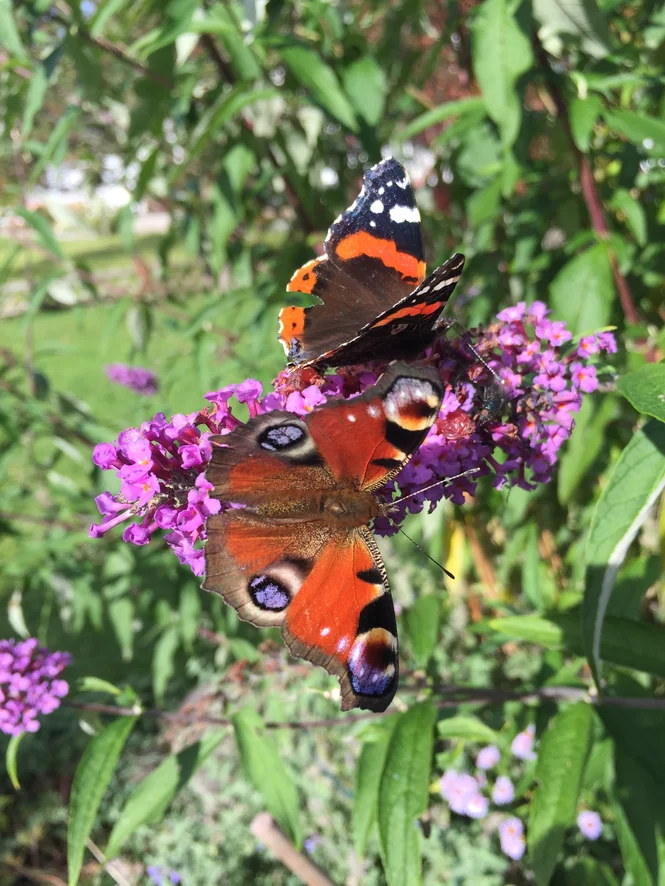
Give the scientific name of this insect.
Aglais io
